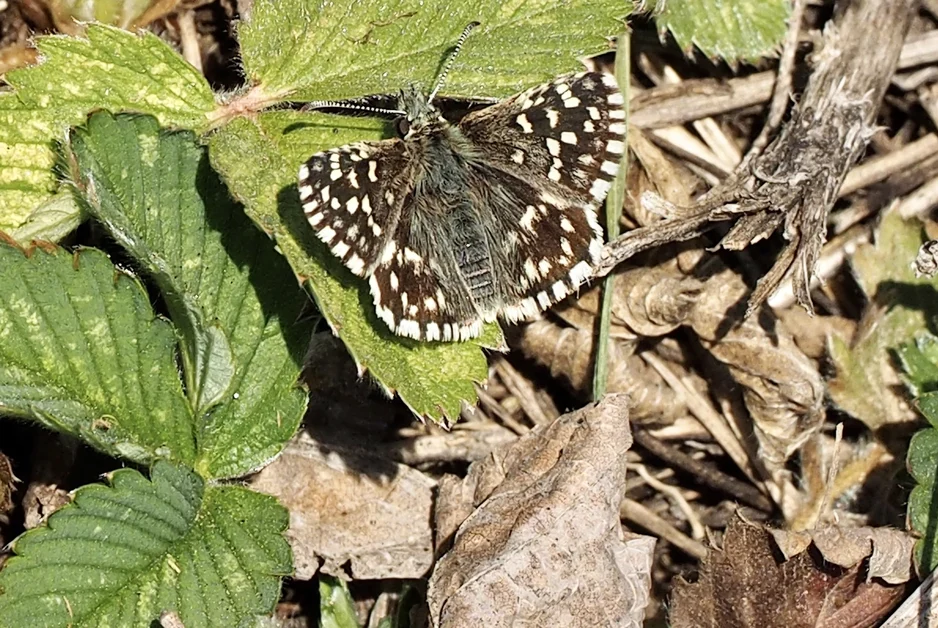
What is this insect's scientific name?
Pyrgus malvae
